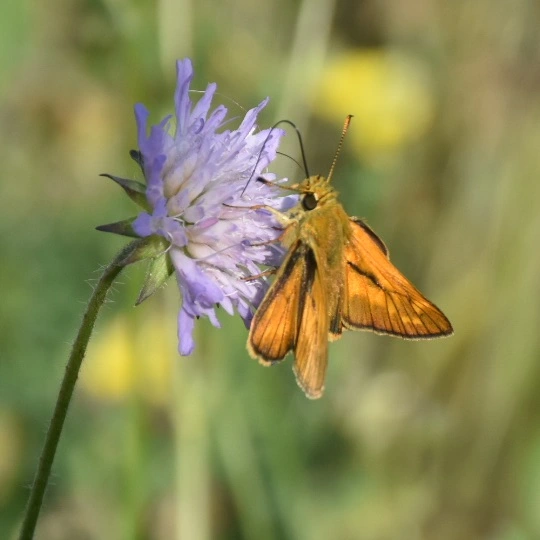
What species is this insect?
Ochlodes sylvanus (also Ochlodes venata)
